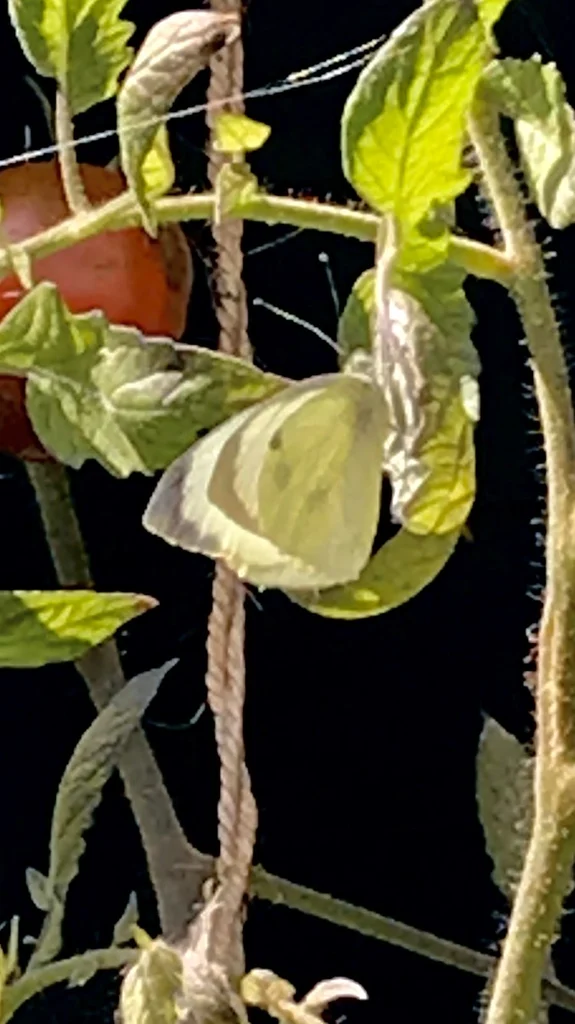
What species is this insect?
Pieris brassicae
